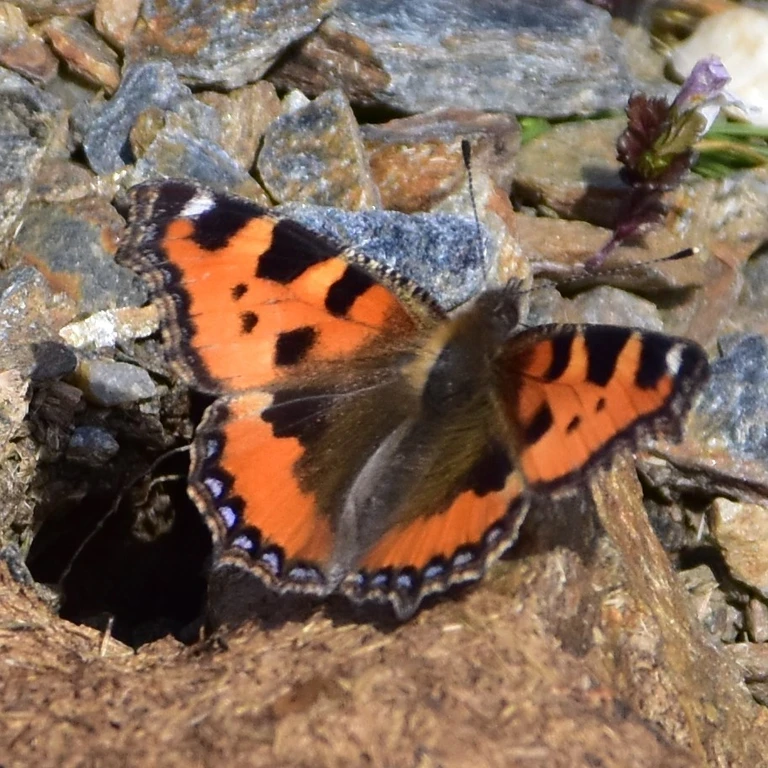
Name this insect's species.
Aglais urticae
